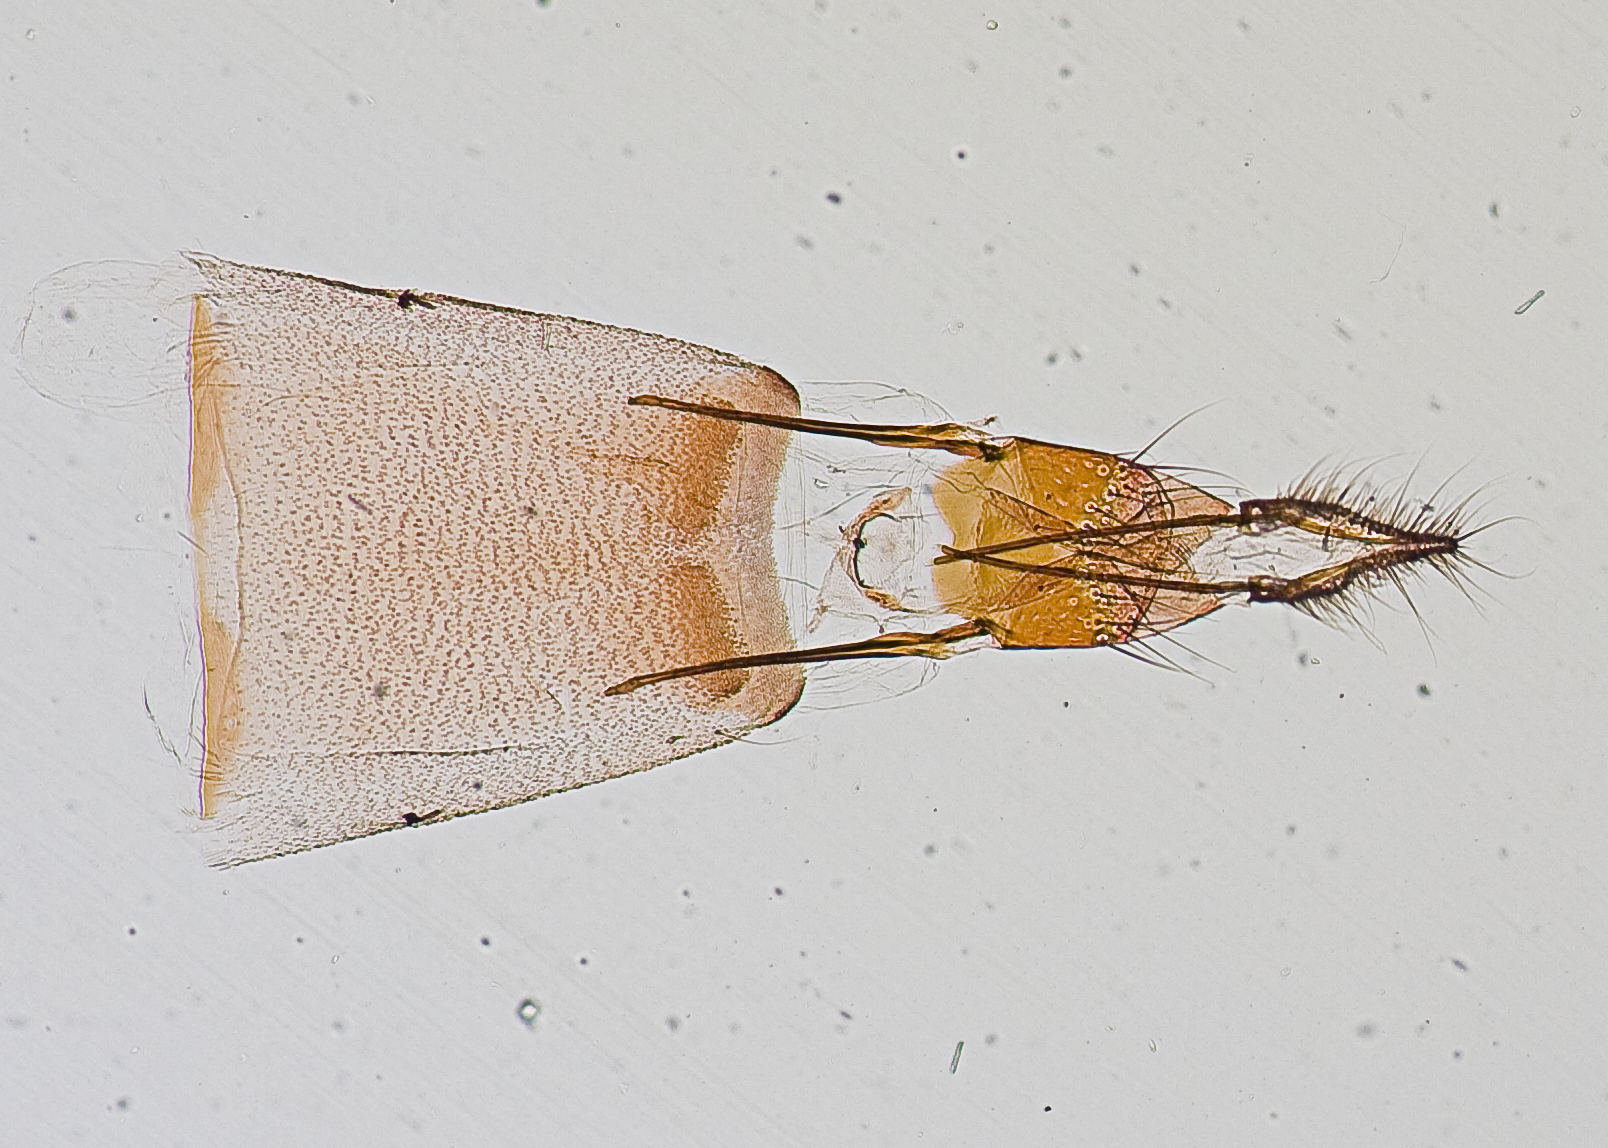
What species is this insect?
Cromarcha polybata
